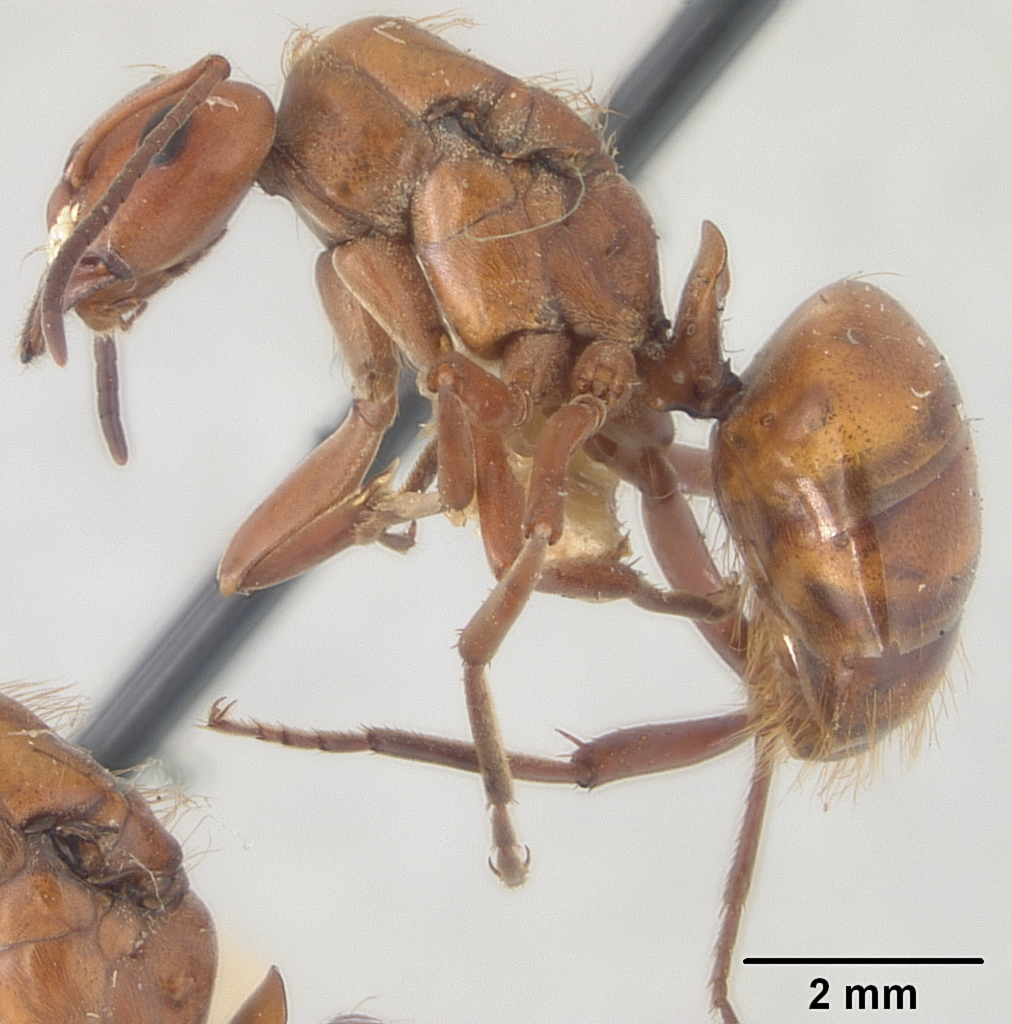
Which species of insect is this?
Formica exsectoides
